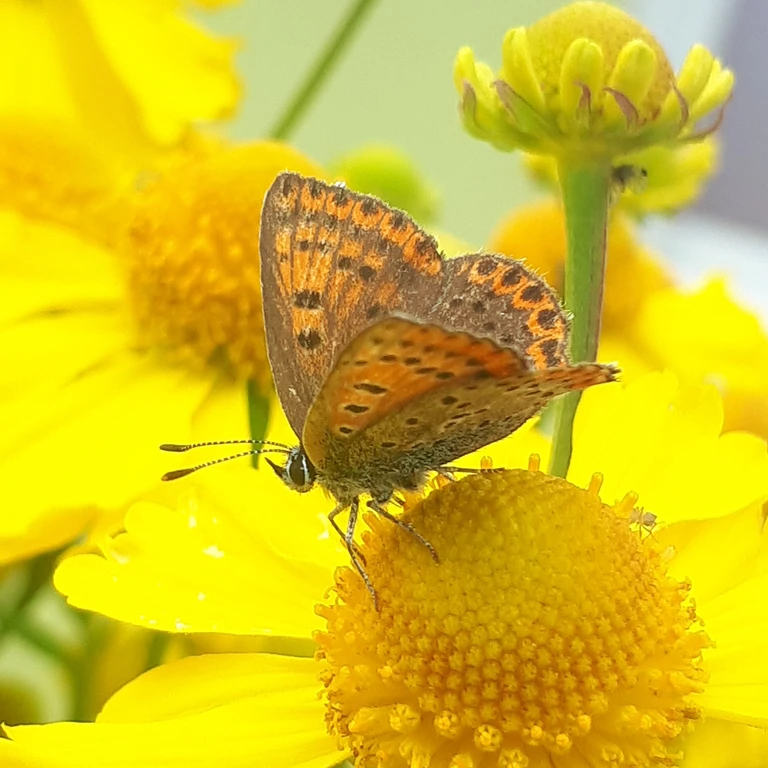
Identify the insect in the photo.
Lycaena tityrus (also Loweia tityrus)
